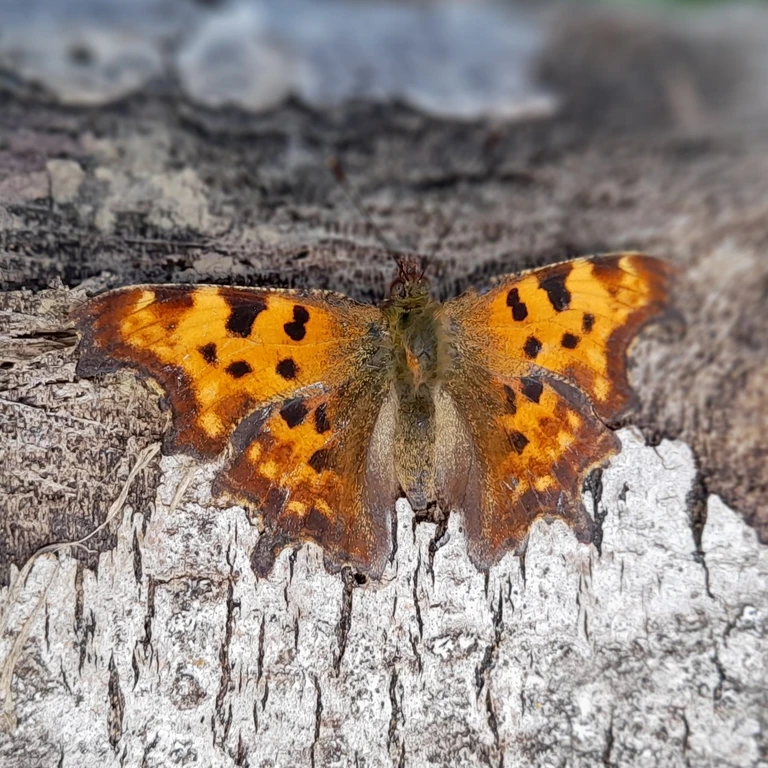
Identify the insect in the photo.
Polygonia c-album
